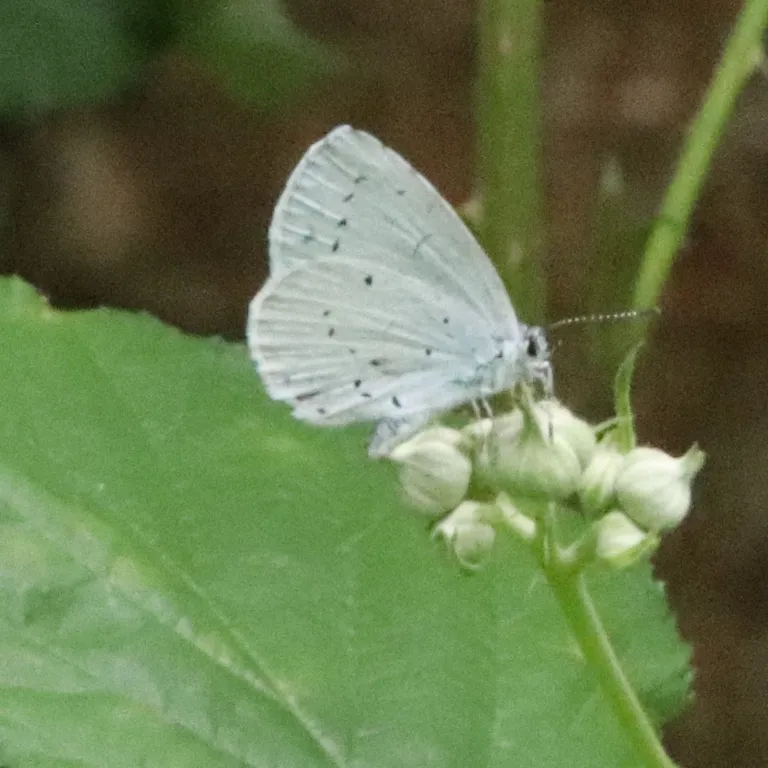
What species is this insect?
Celastrina argiolus
